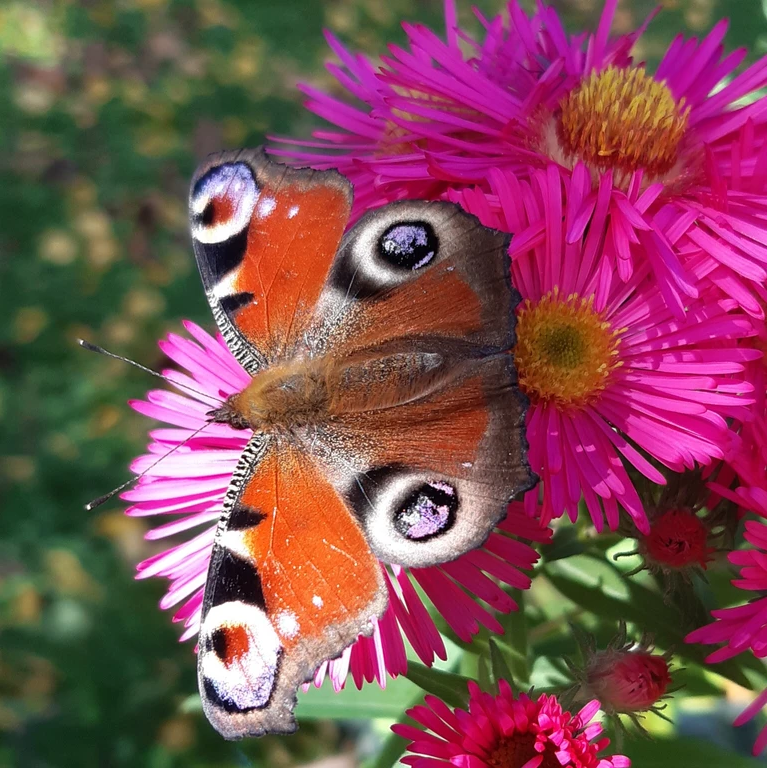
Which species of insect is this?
Aglais io
